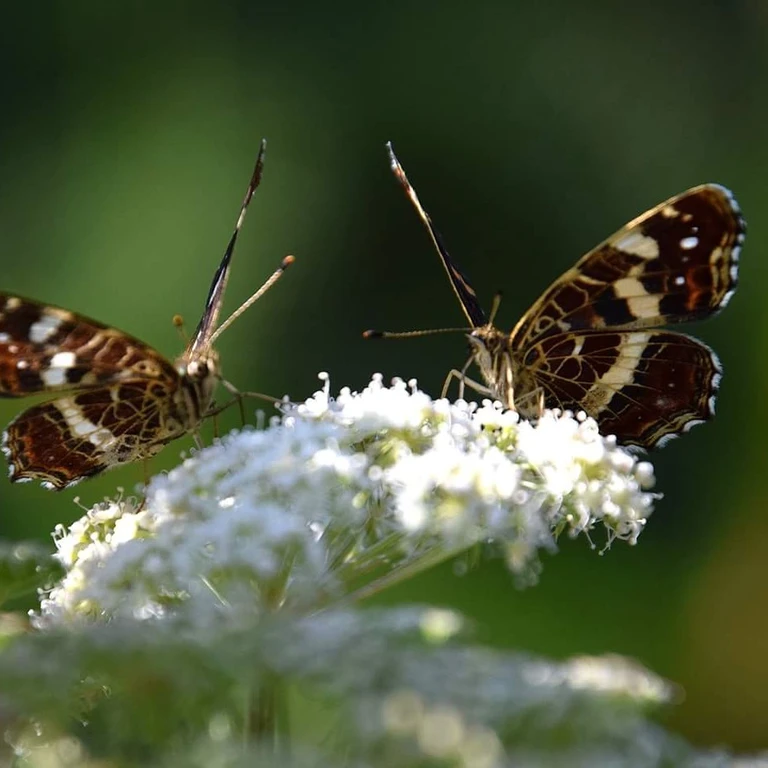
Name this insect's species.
Araschnia levana
